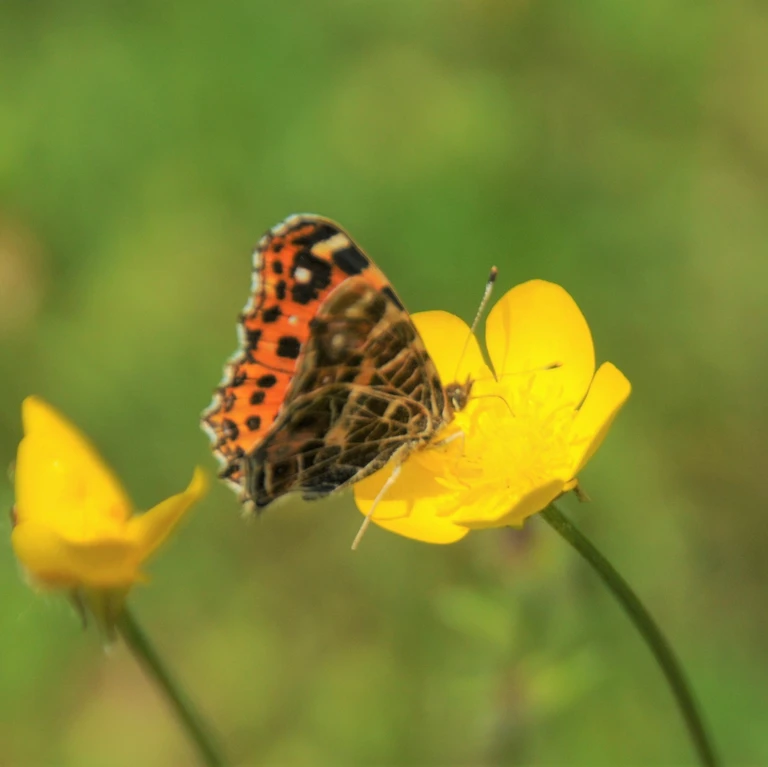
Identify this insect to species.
Araschnia levana
